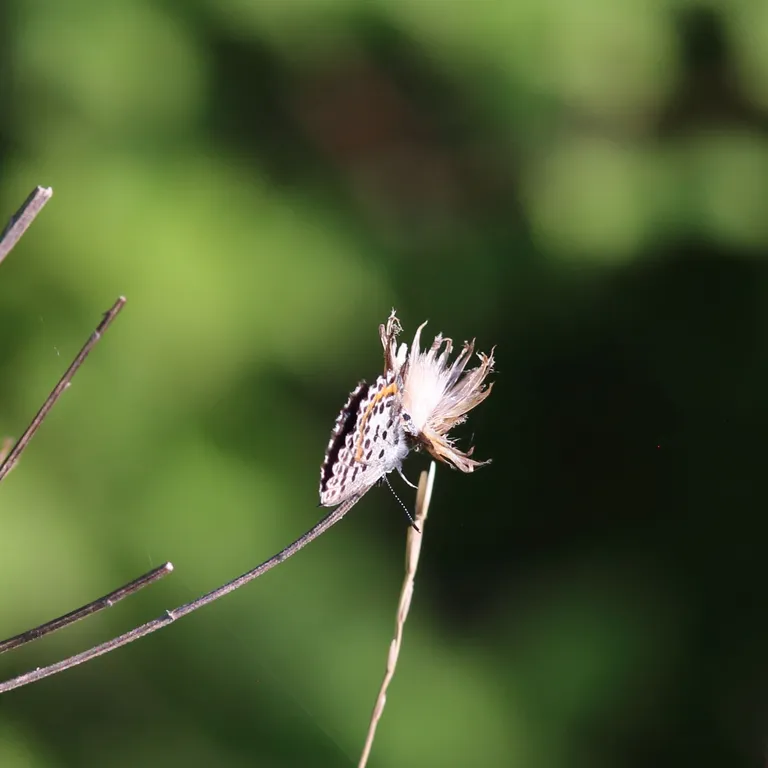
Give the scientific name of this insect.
Scolitantides orion
